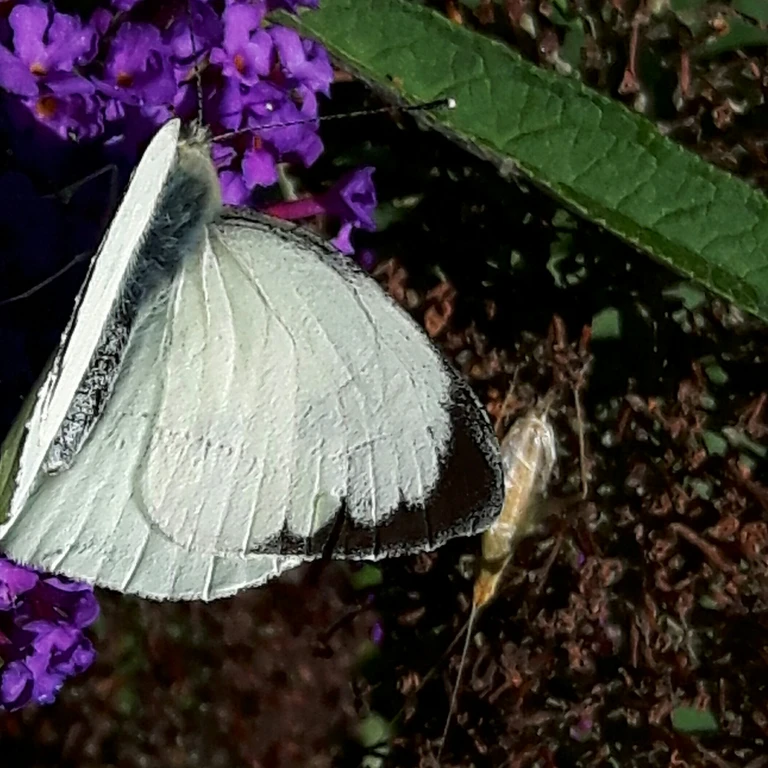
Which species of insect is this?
Pieris brassicae
